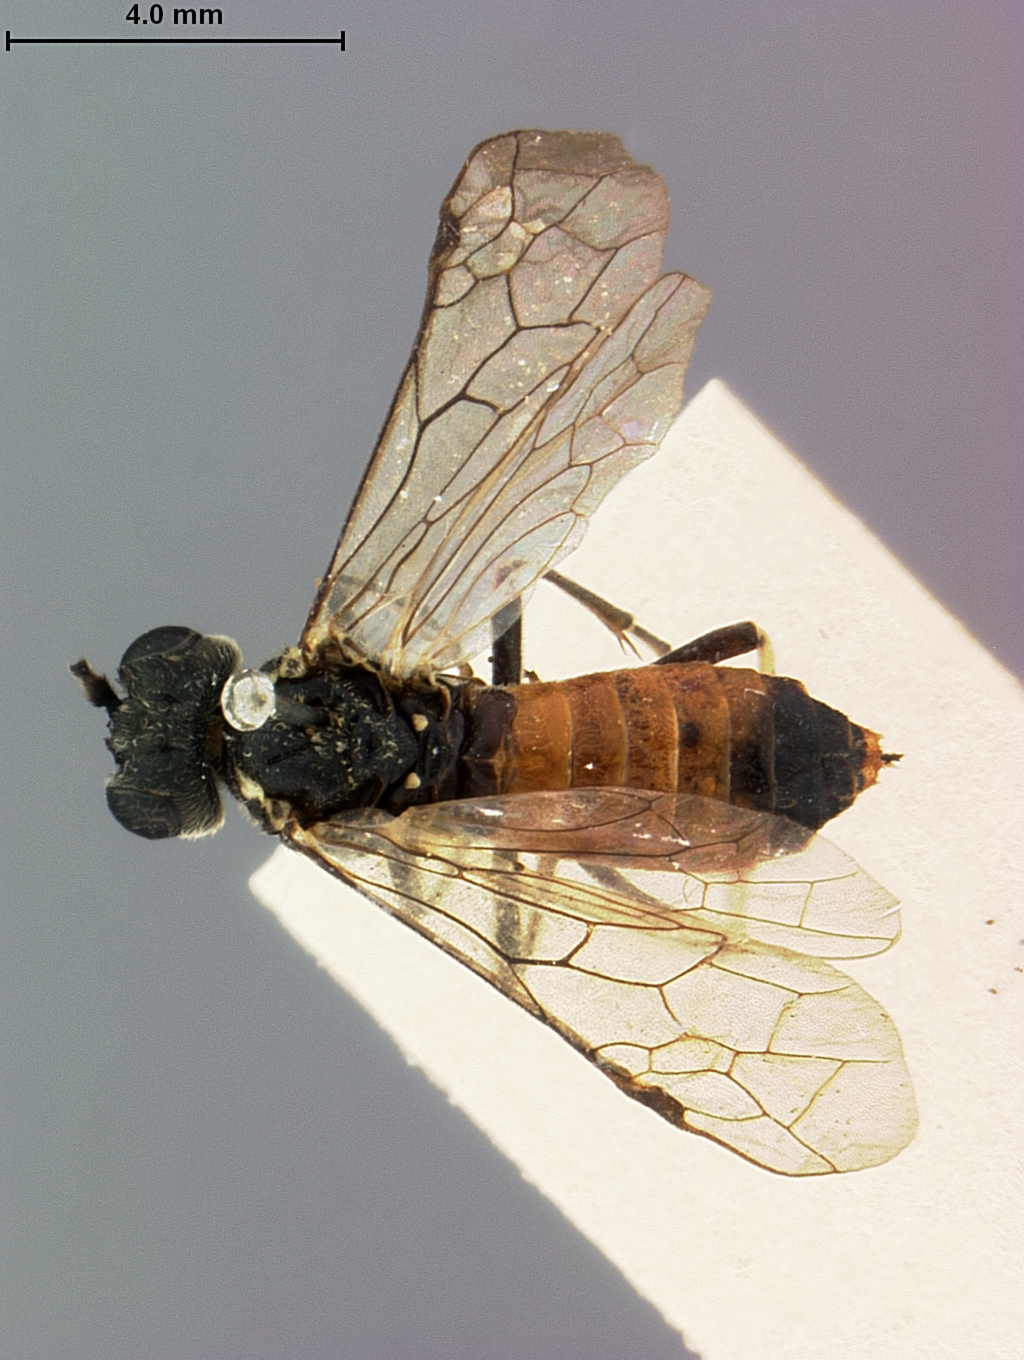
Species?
Tenthredella siabataka
